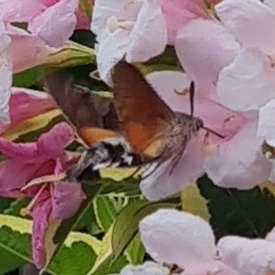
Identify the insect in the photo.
Macroglossum stellatarum
